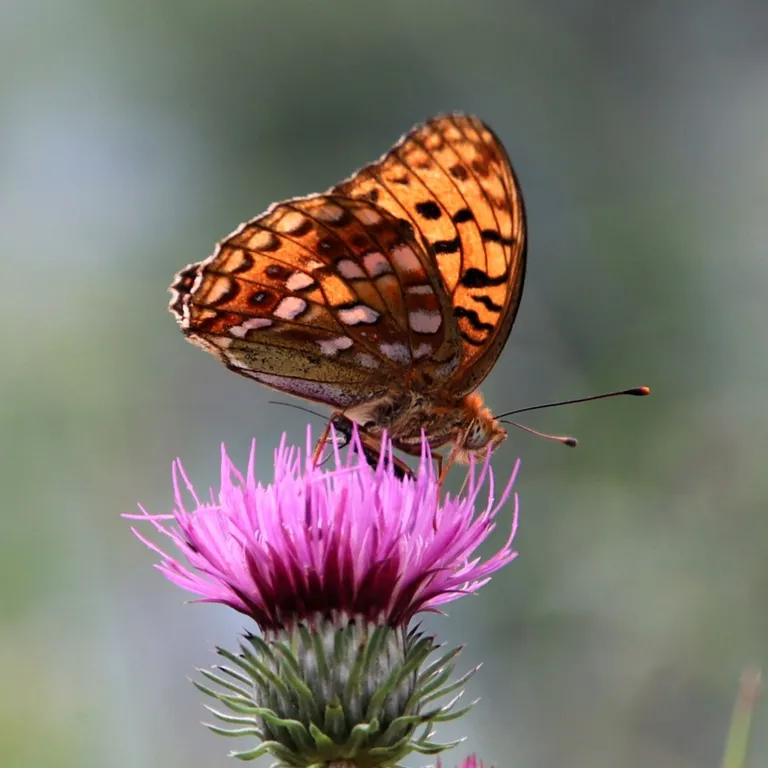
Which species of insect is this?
Fabriciana adippe
